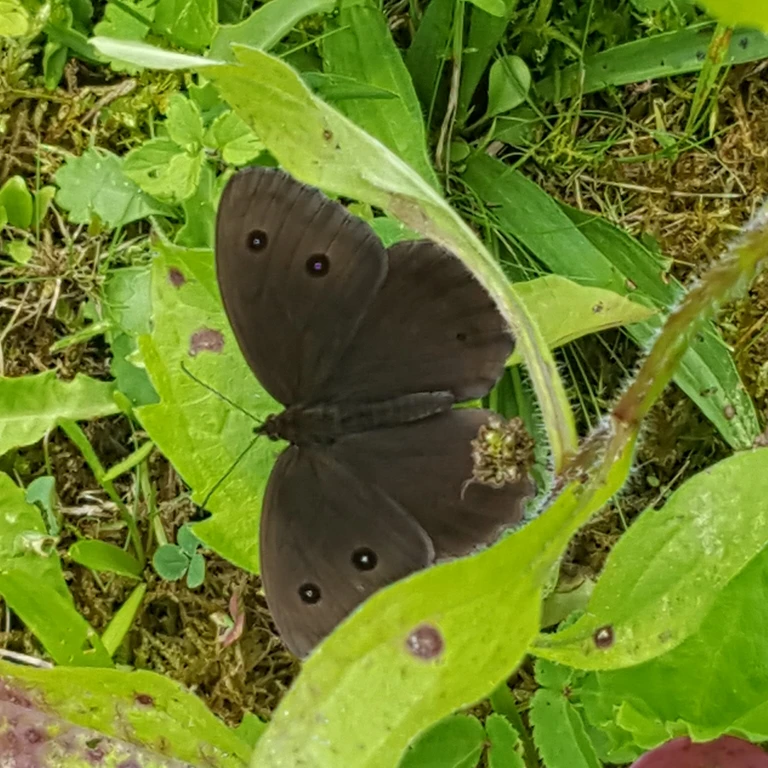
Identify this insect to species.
Minois dryas
